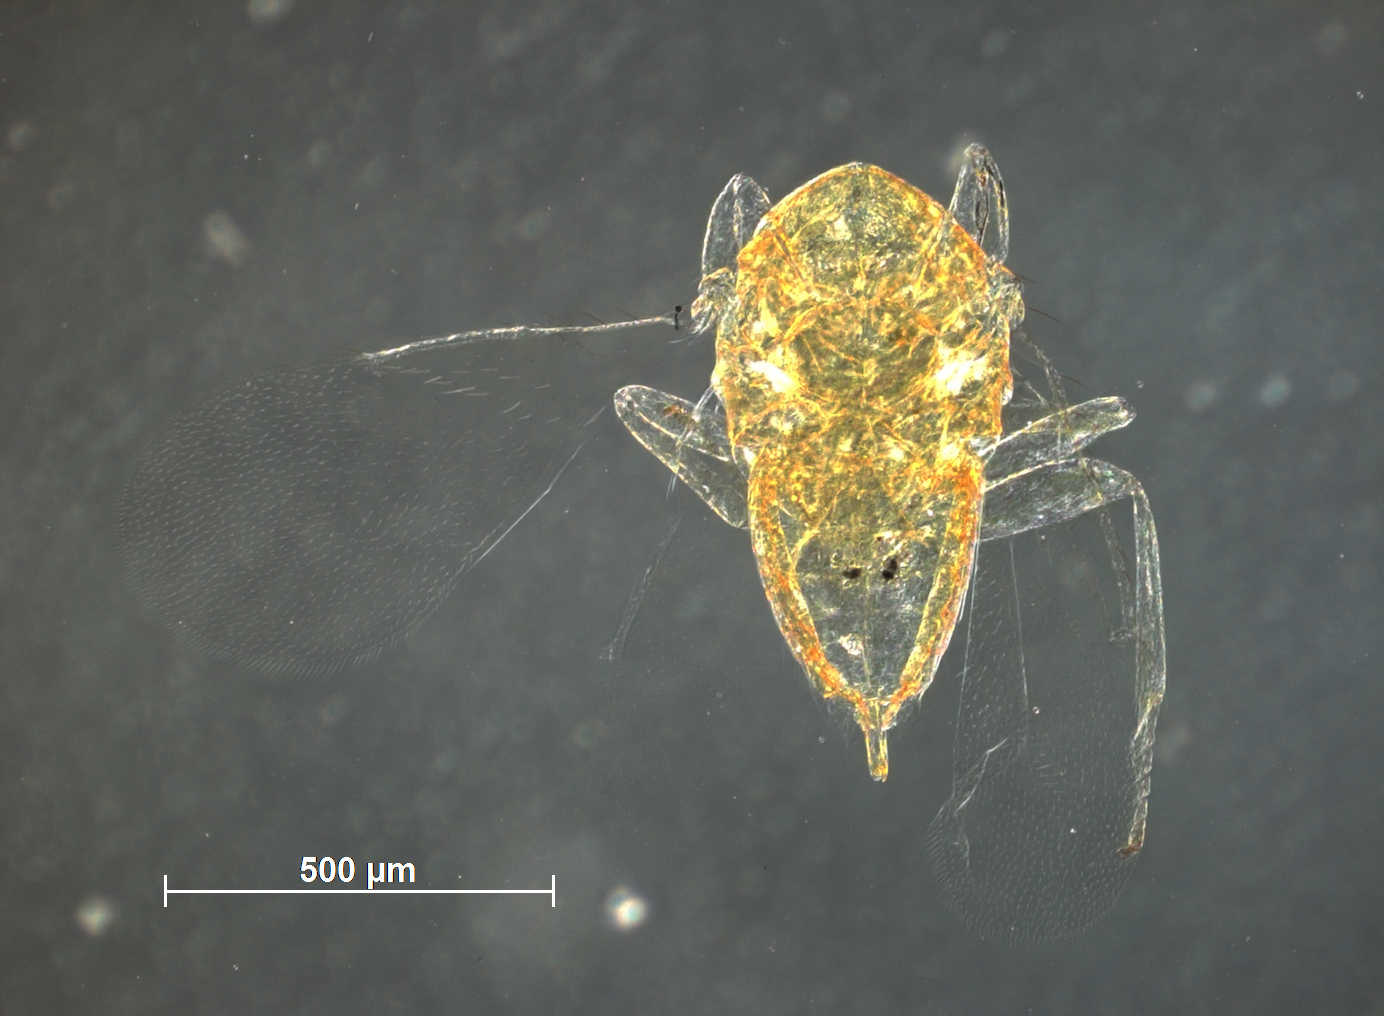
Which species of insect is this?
Aphelinus automatus
